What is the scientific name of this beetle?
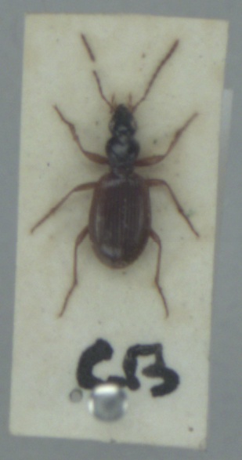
Oxypselaphus obscurus
